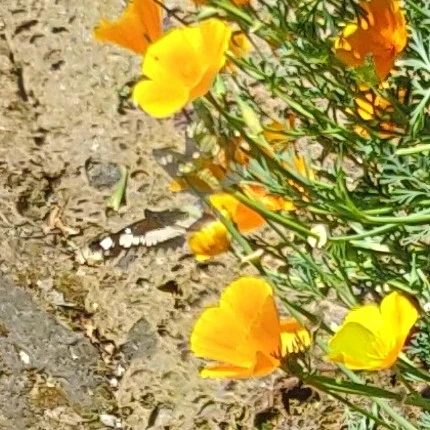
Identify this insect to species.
Neptis rivularis
